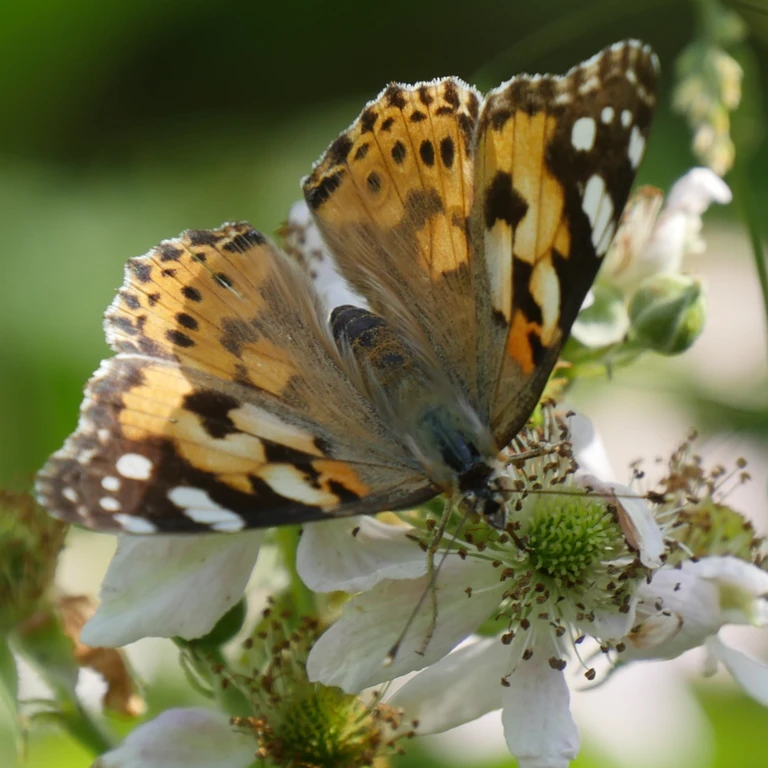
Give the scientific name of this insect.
Vanessa cardui
